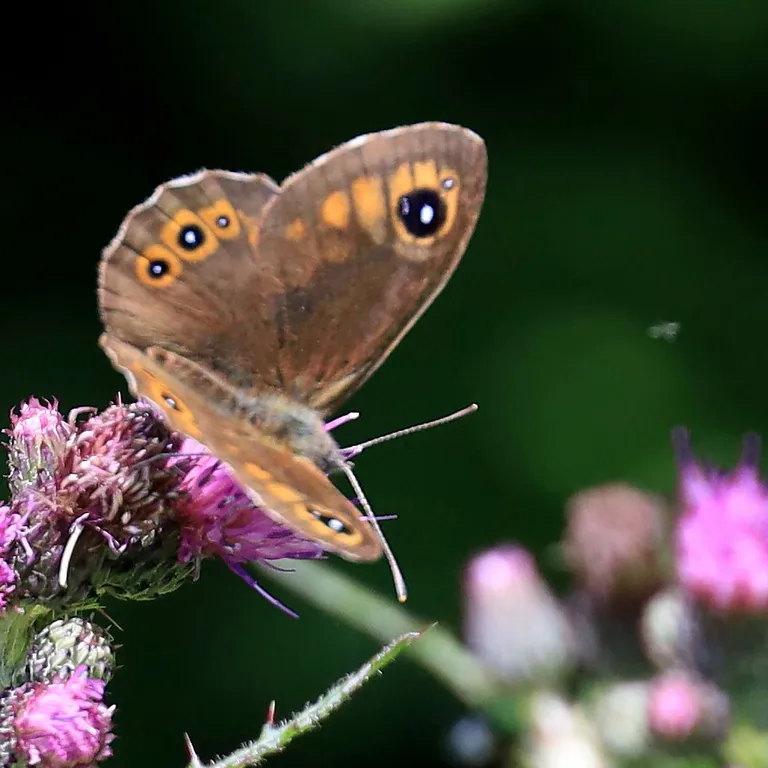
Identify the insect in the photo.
Lasiommata maera (also Pararge maera)
